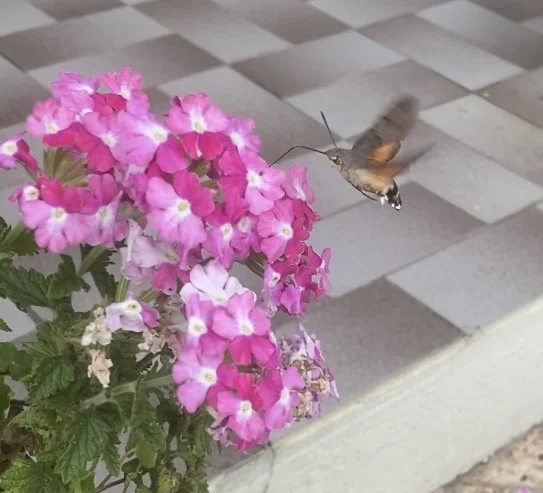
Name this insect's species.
Macroglossum stellatarum
